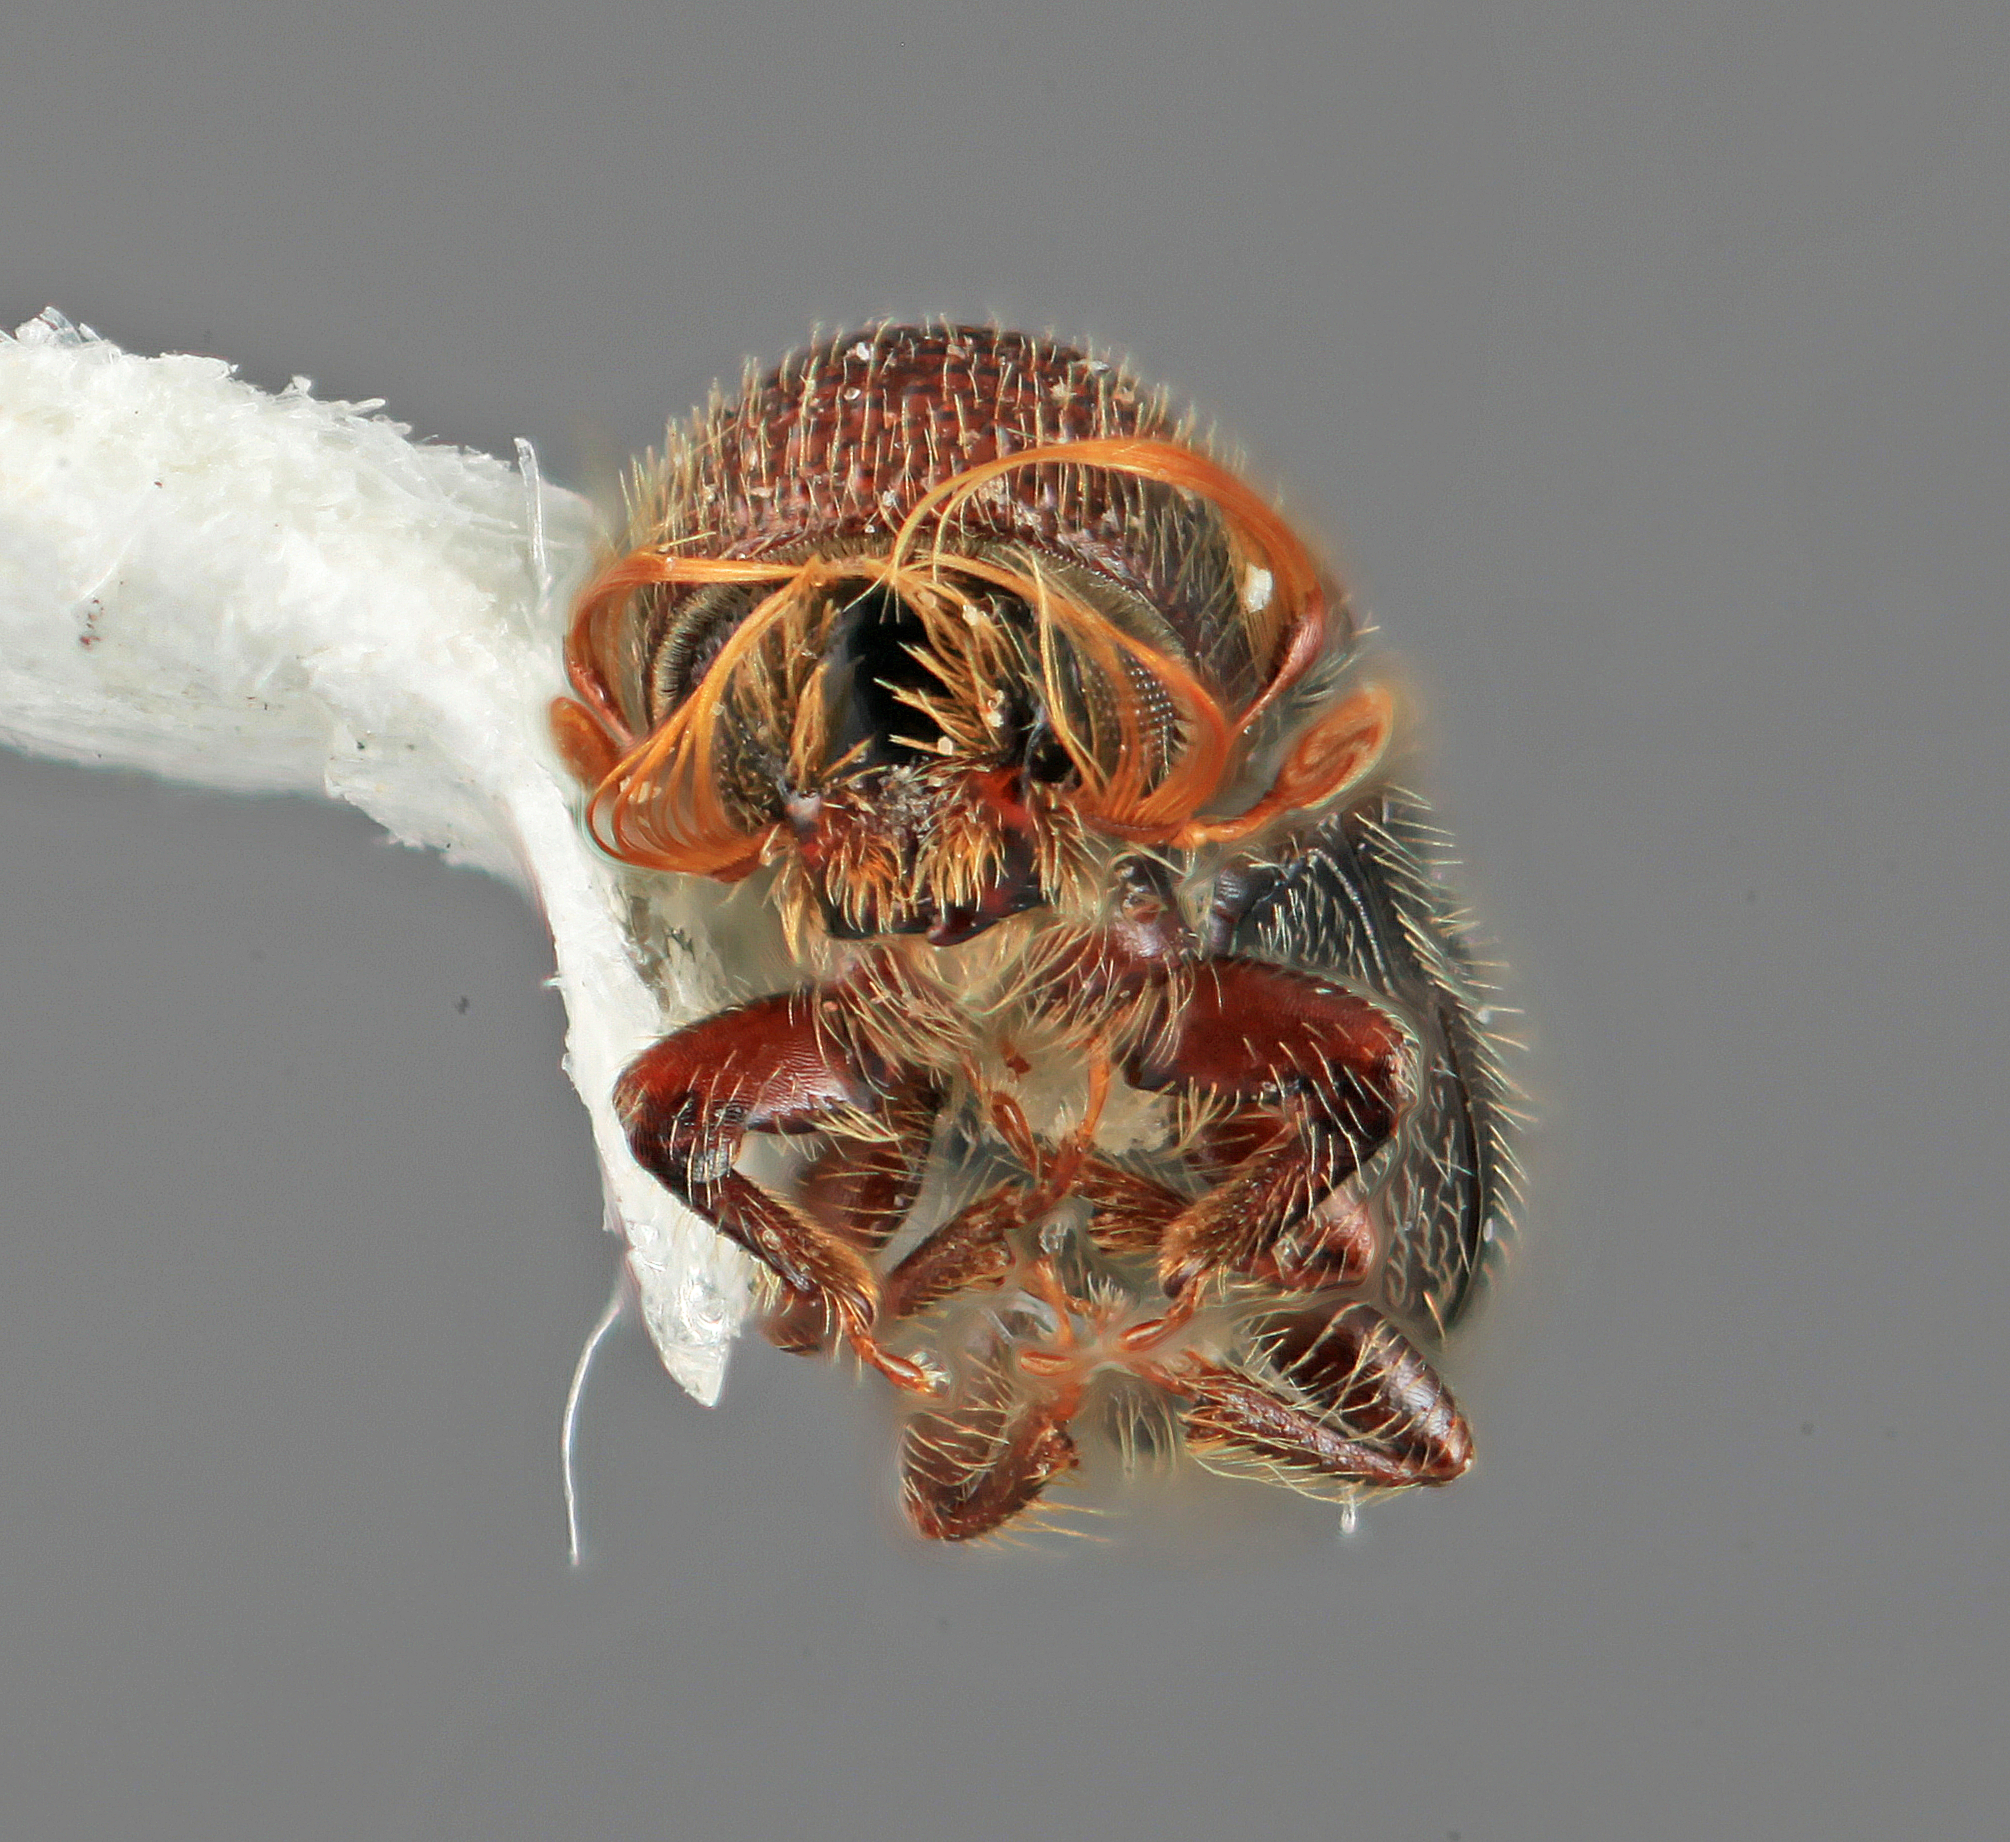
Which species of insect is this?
Micracis burgosi
